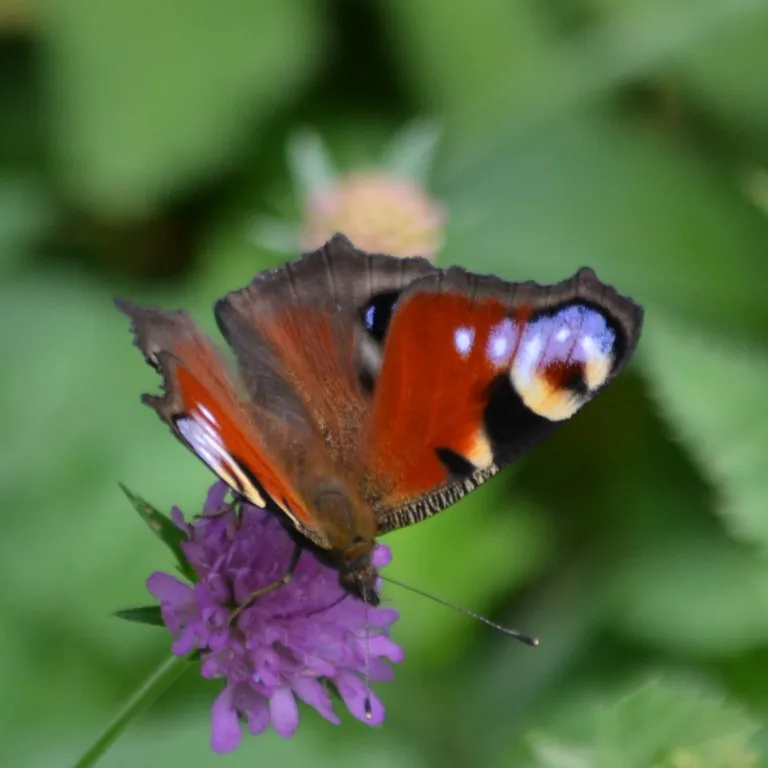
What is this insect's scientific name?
Aglais io
